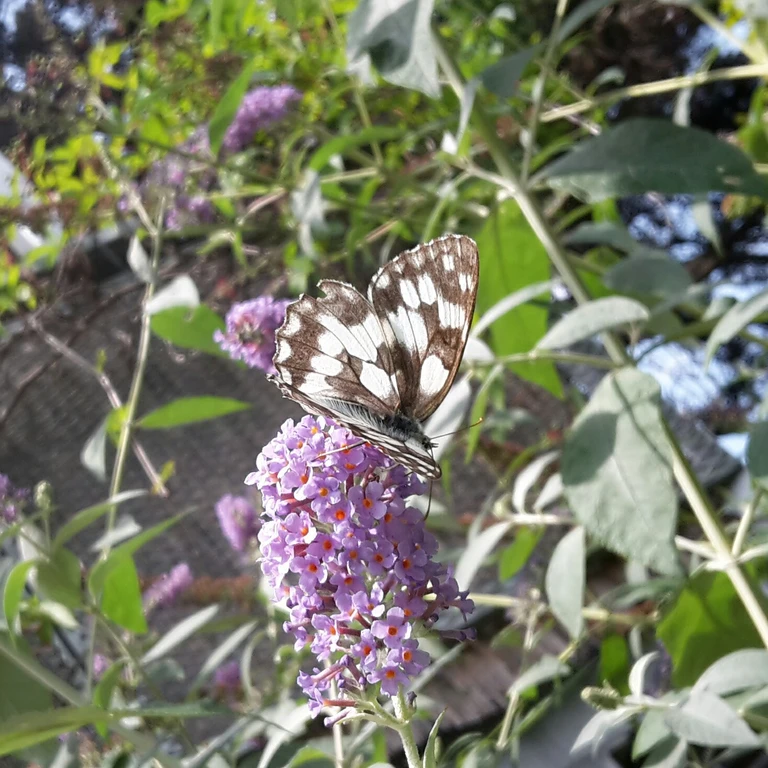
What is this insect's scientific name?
Melanargia galathea
